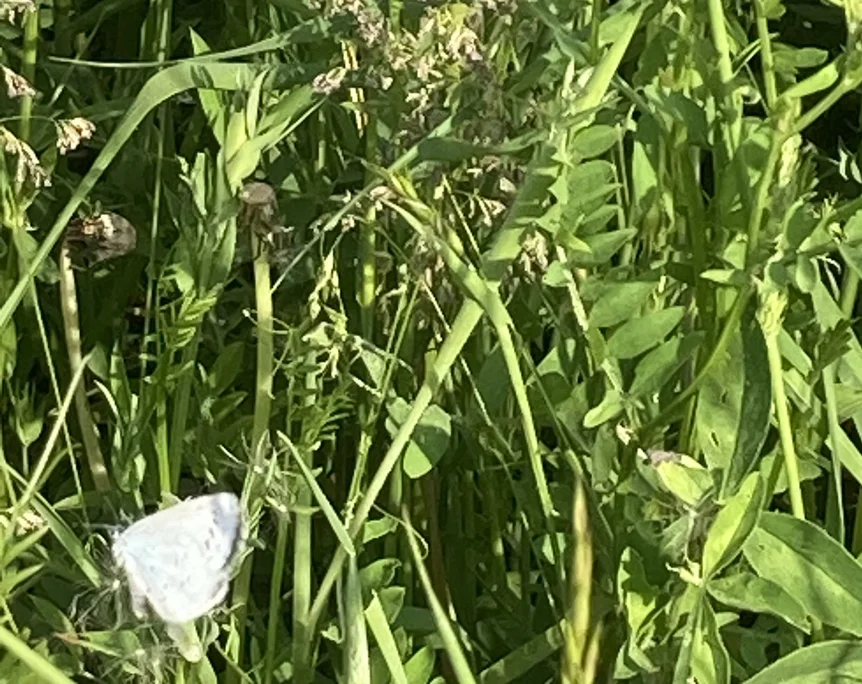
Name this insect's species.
Celastrina argiolus
